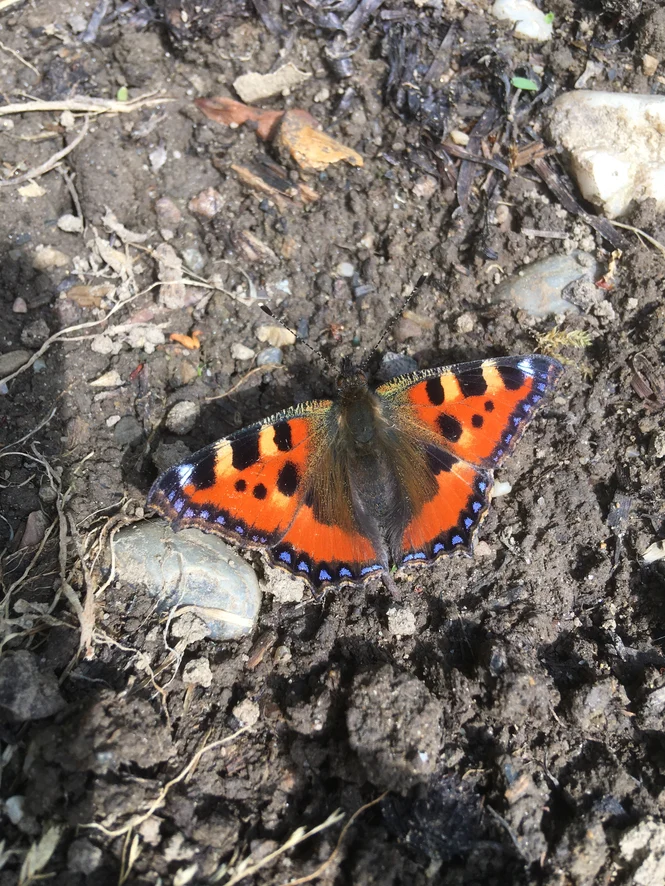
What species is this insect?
Aglais urticae
